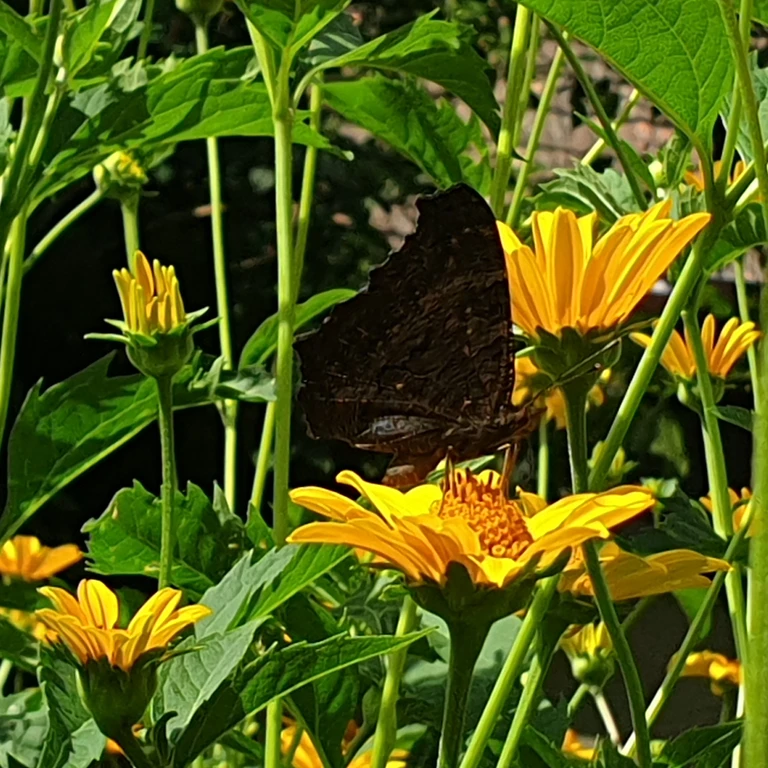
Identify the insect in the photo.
Aglais io
